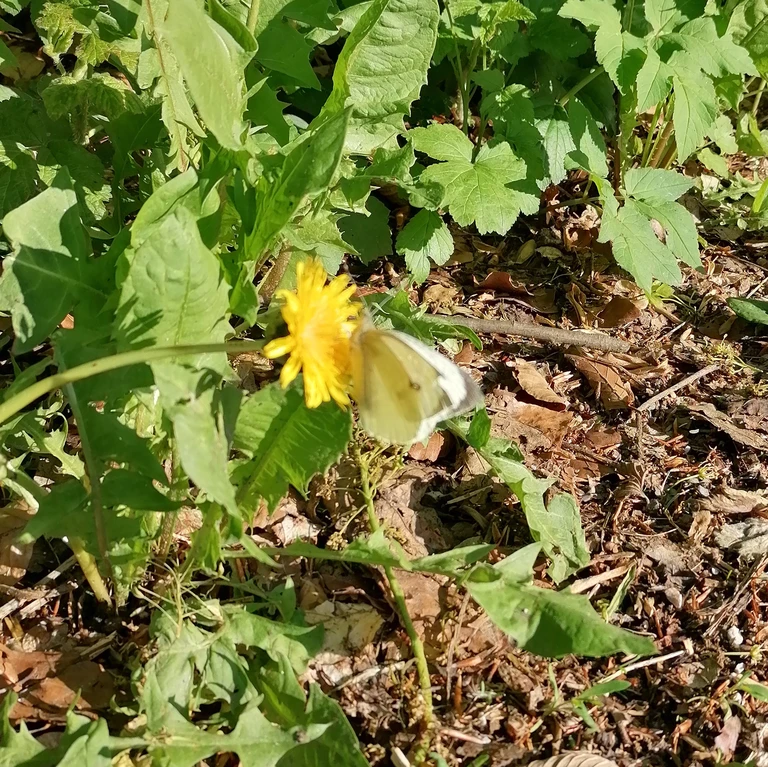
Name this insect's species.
Pieris brassicae
